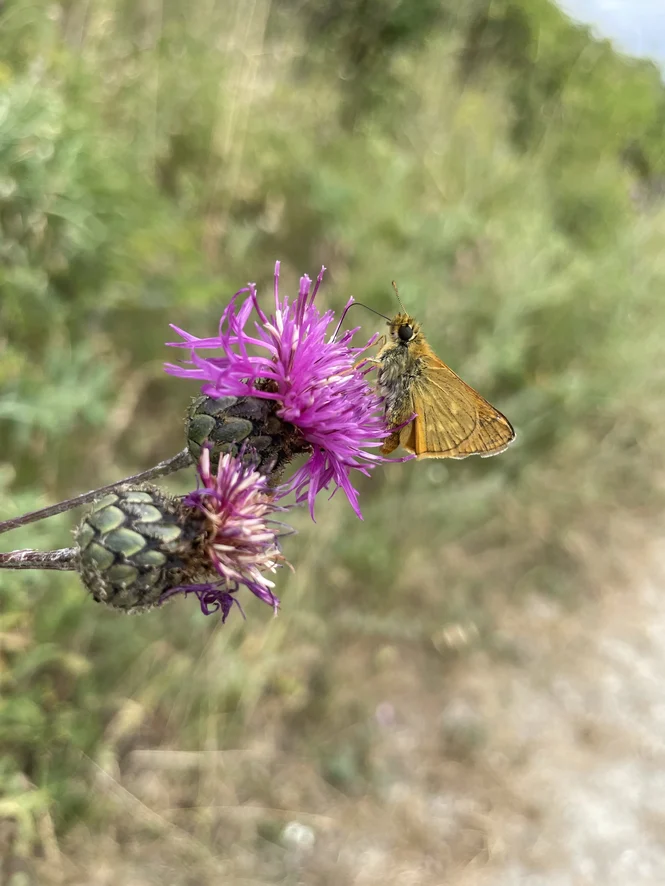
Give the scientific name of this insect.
Ochlodes sylvanus (also Ochlodes venata)
